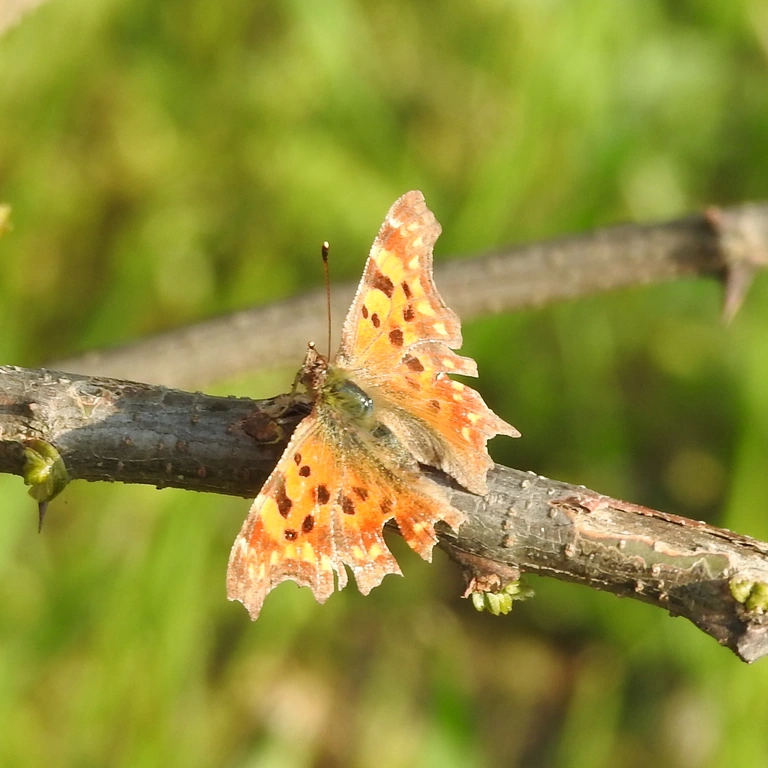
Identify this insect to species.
Polygonia c-album
